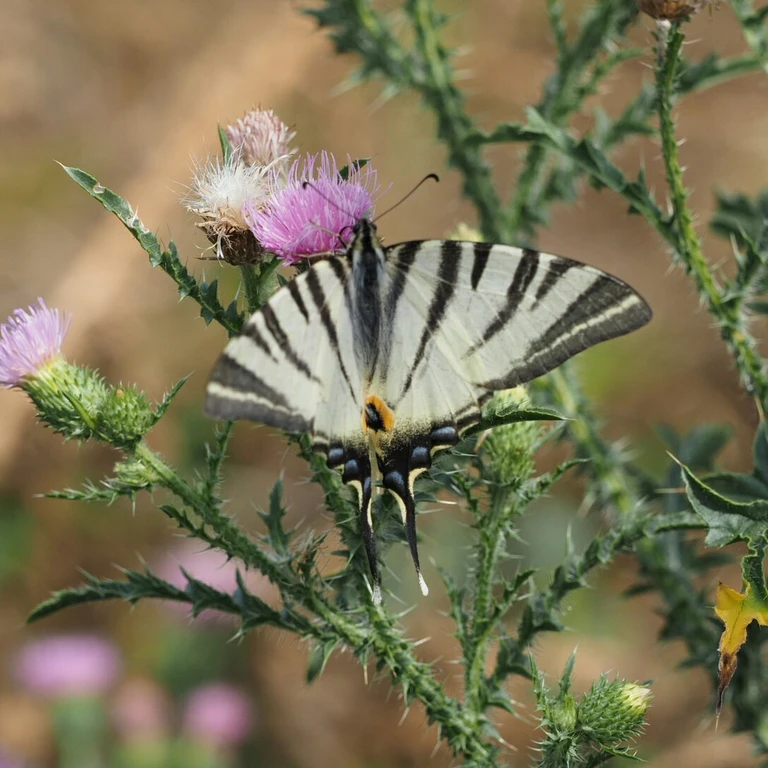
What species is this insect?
Iphiclides podalirius
